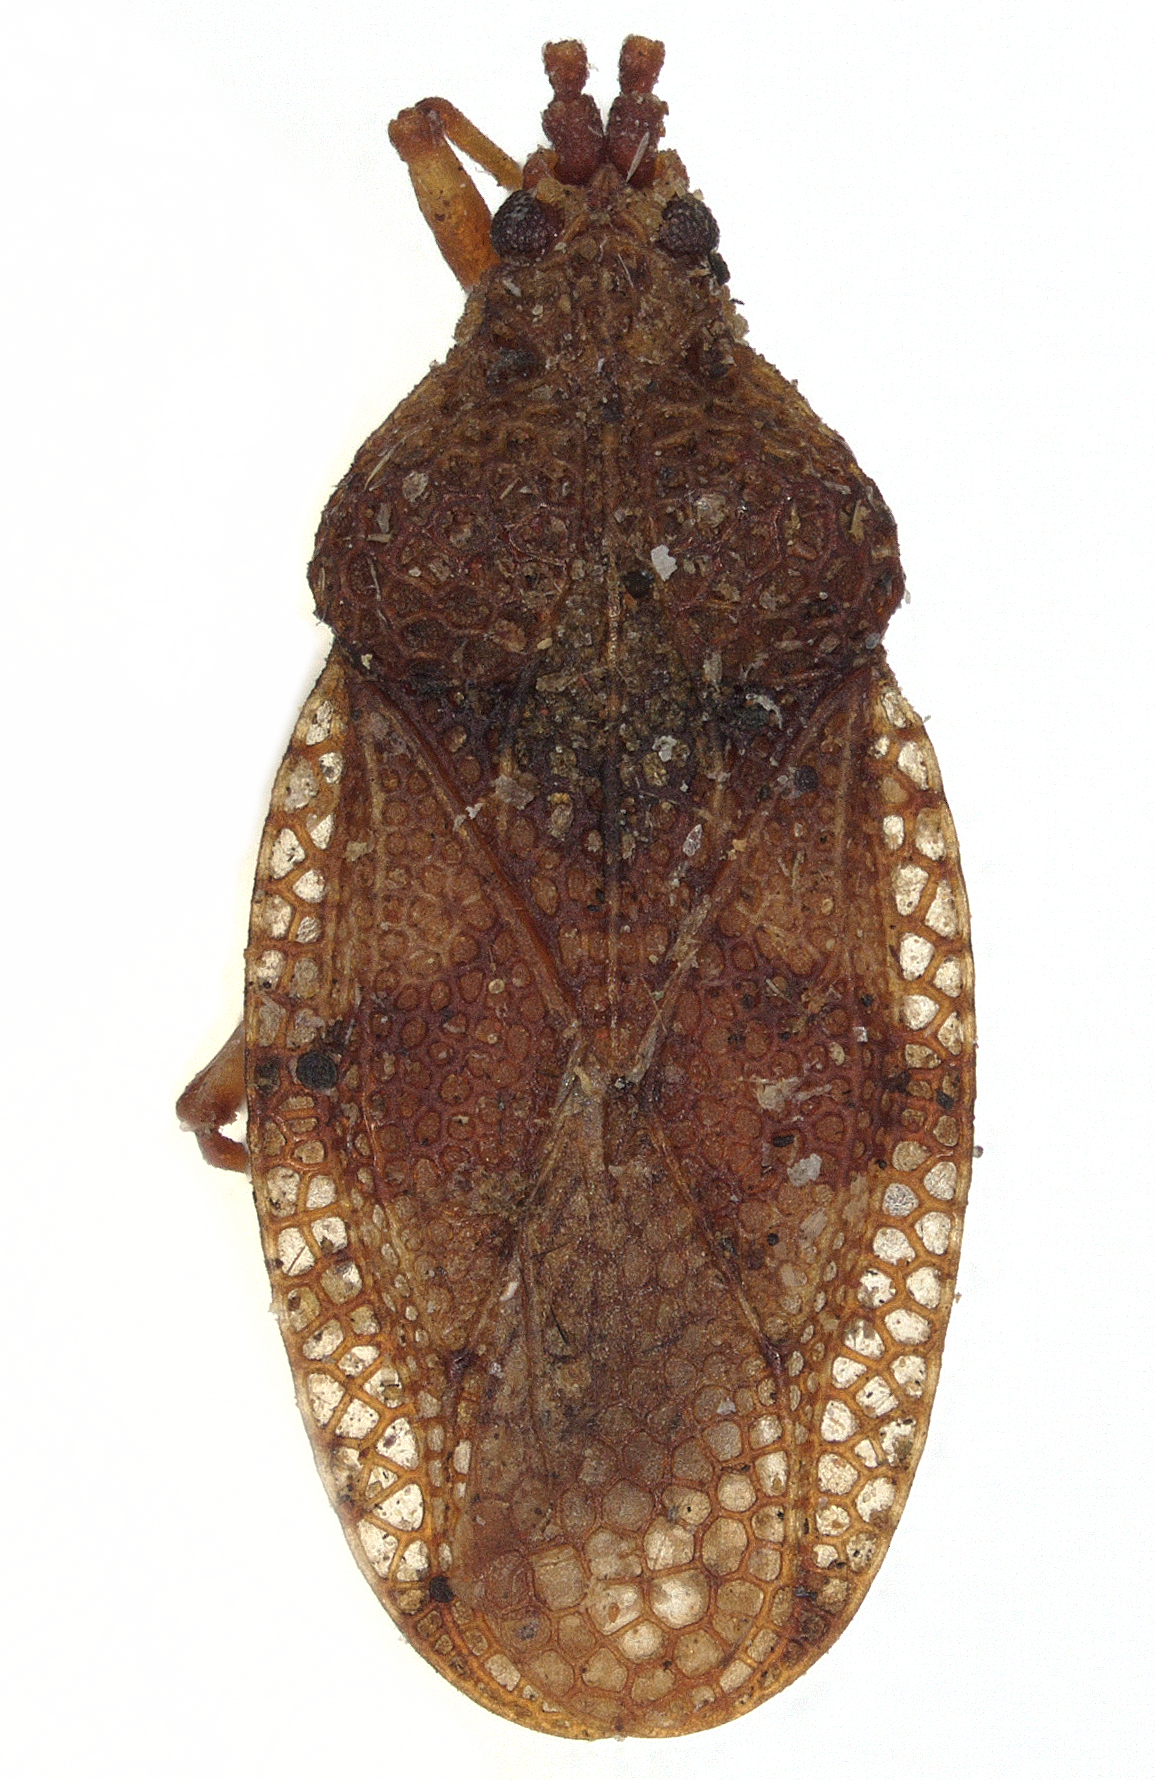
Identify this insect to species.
Compseuta aspericollis
